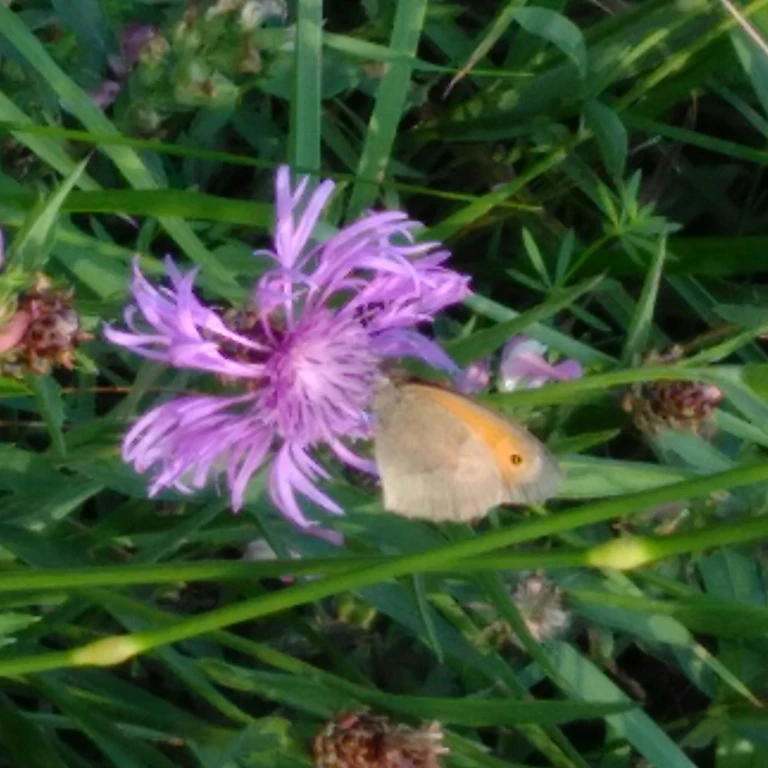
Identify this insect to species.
Maniola jurtina
